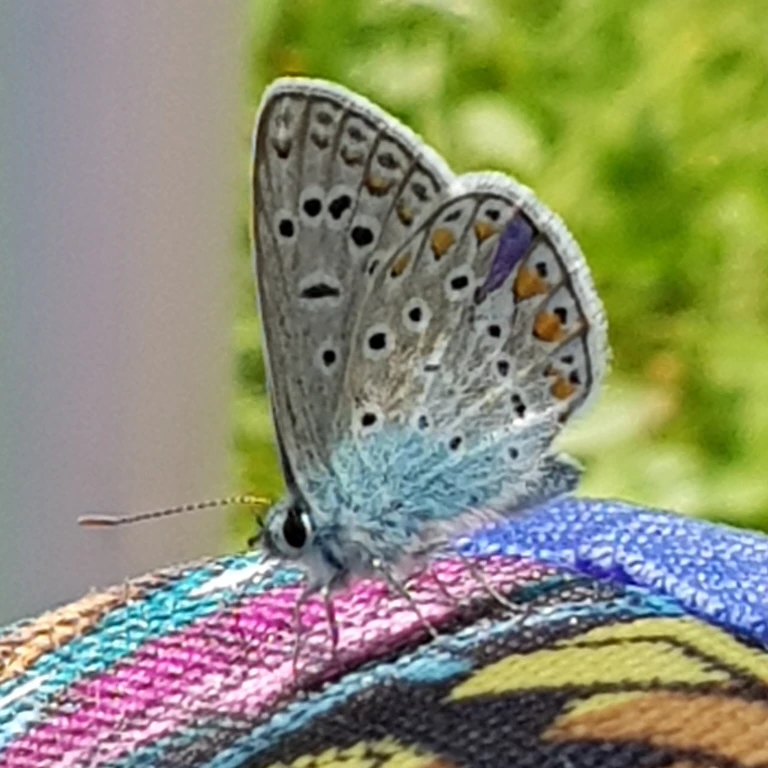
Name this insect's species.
Polyommatus icarus
